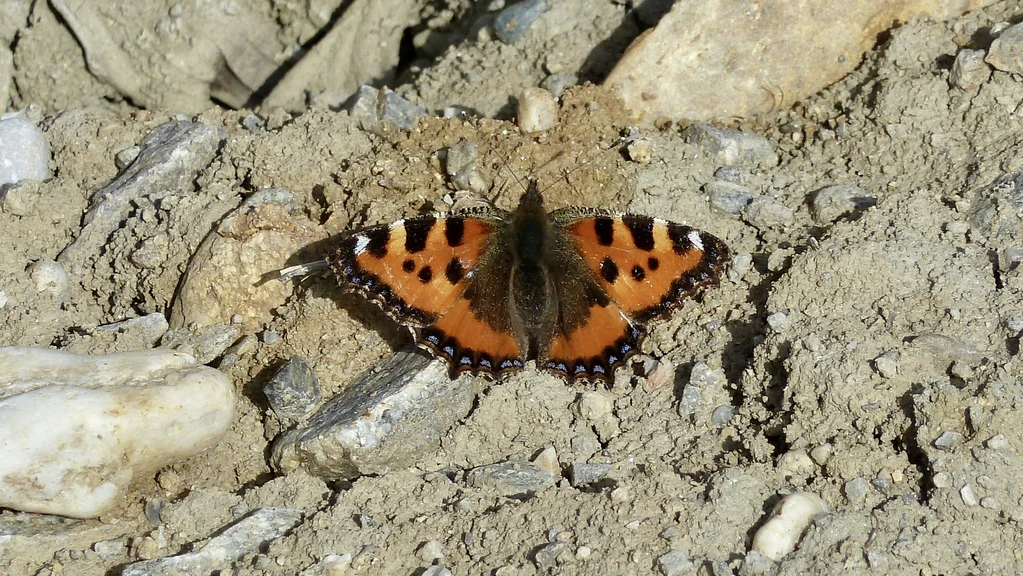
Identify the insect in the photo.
Aglais urticae
